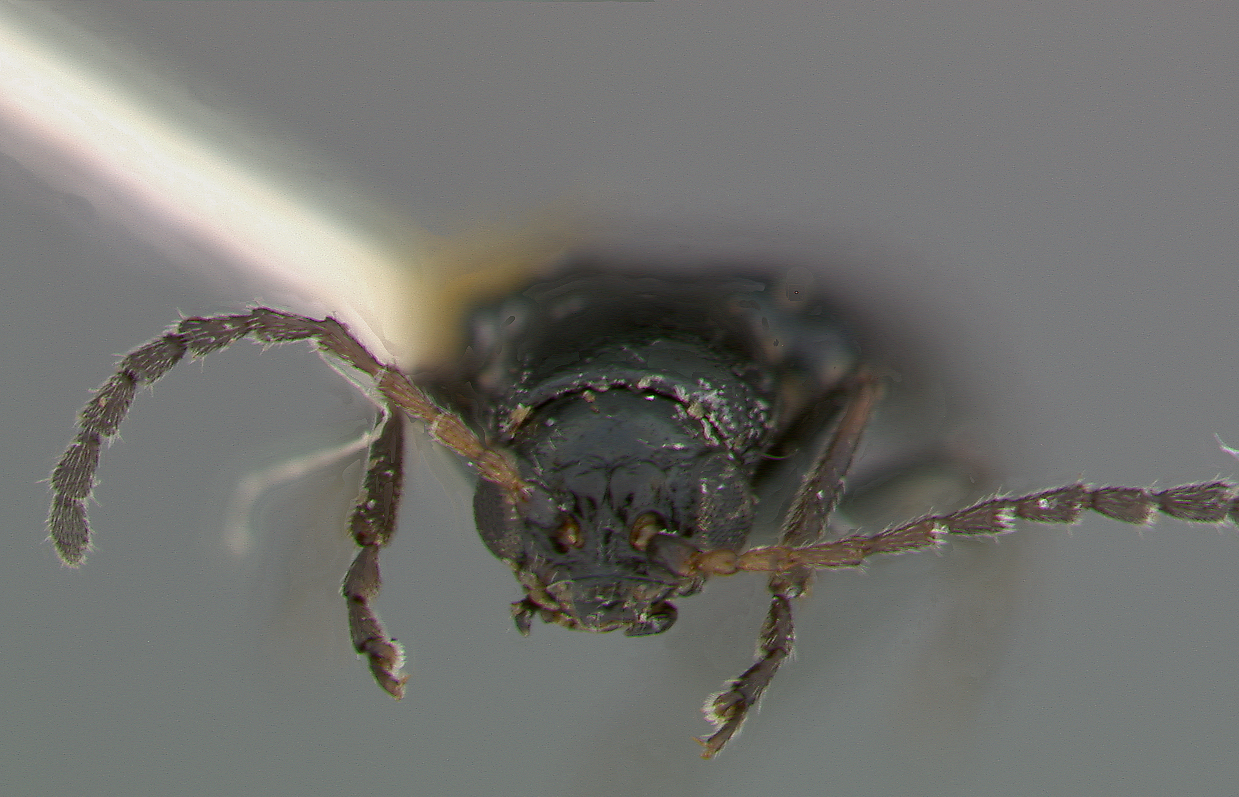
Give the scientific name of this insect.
Pseudoluperus bakeri
